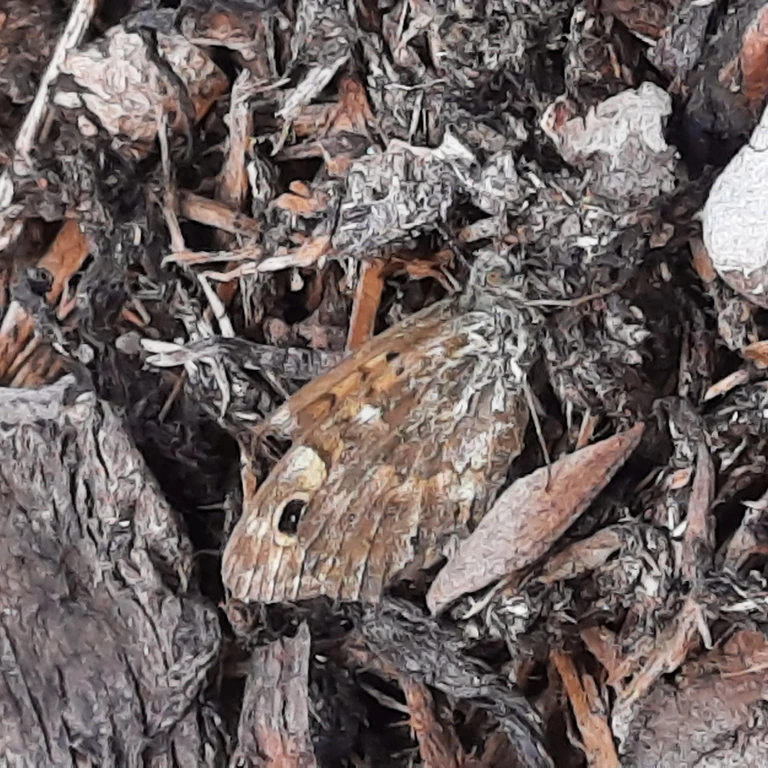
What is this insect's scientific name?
Lasiommata megera (also Pararge megera)
